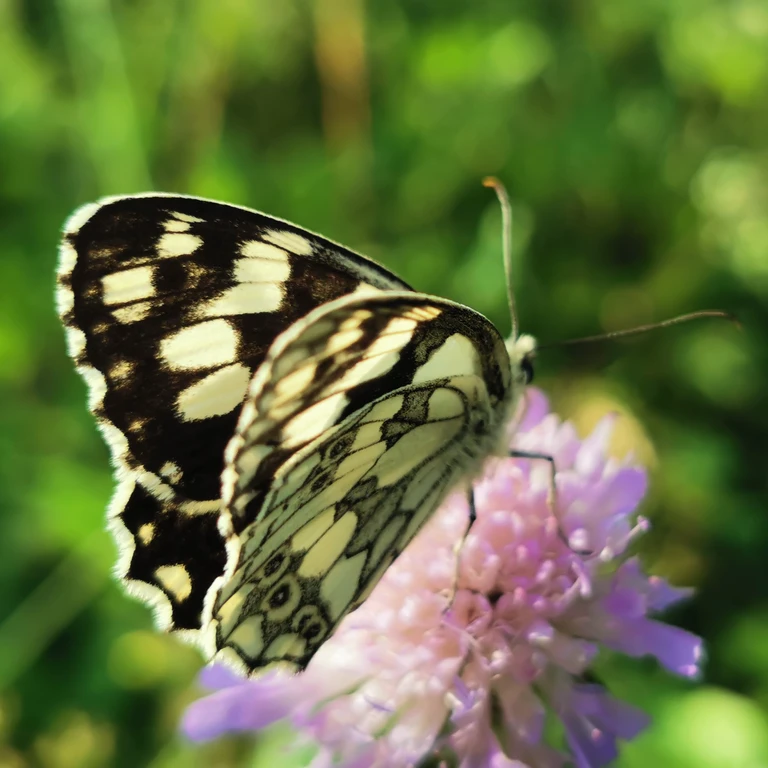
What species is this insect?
Melanargia galathea
